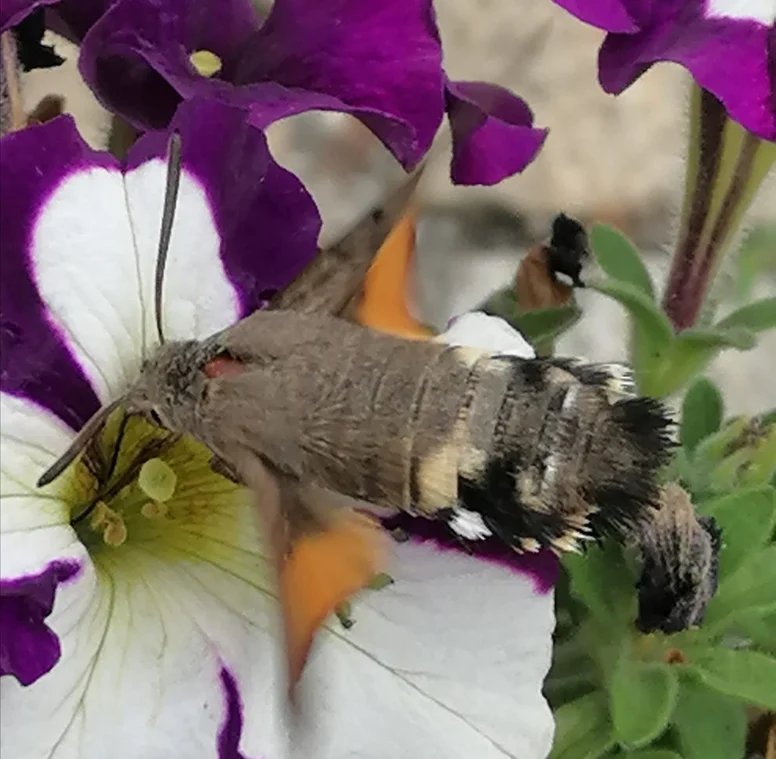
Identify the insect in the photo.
Macroglossum stellatarum
